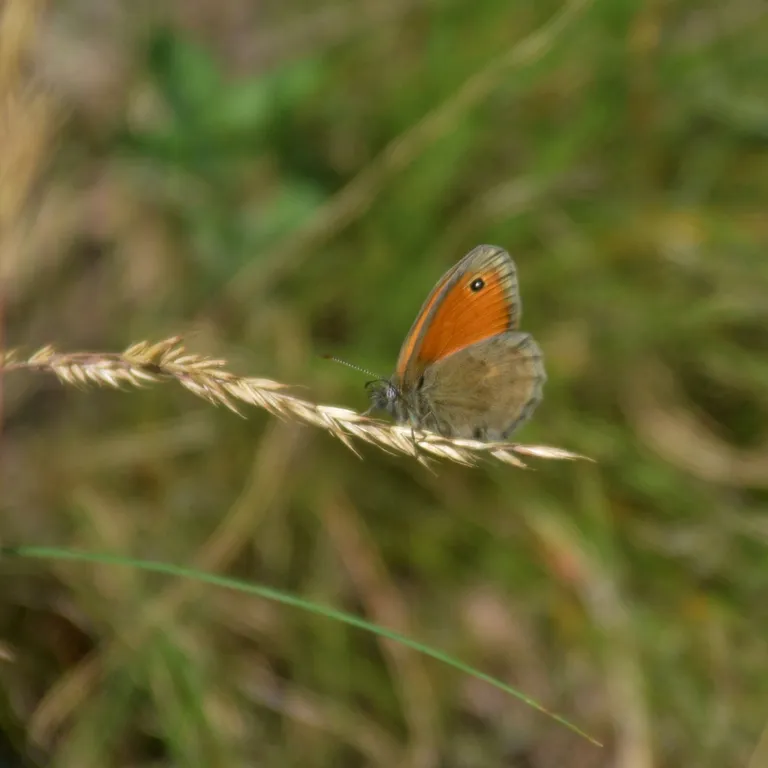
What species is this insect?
Coenonympha pamphilus
